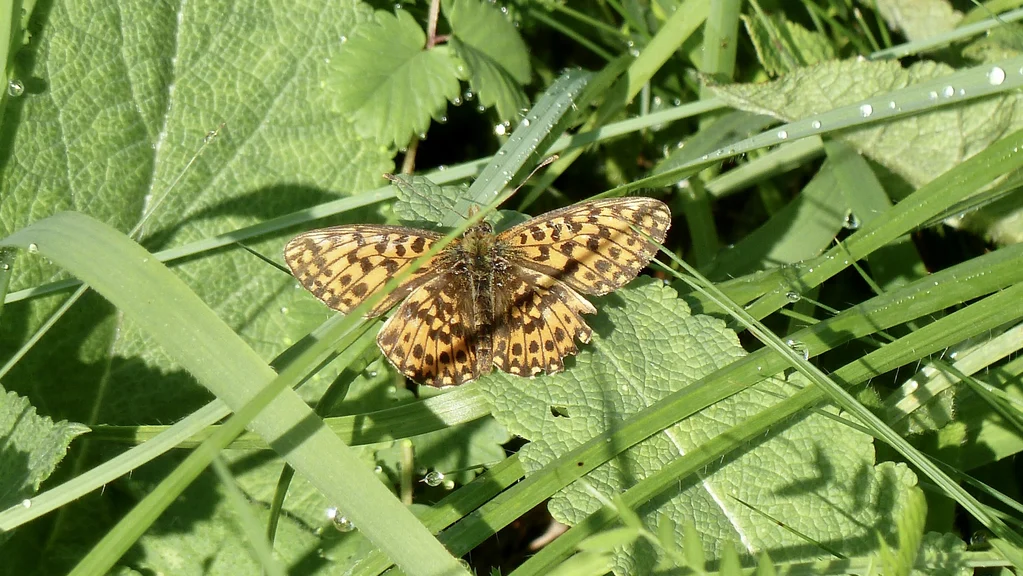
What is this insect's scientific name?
Boloria dia
